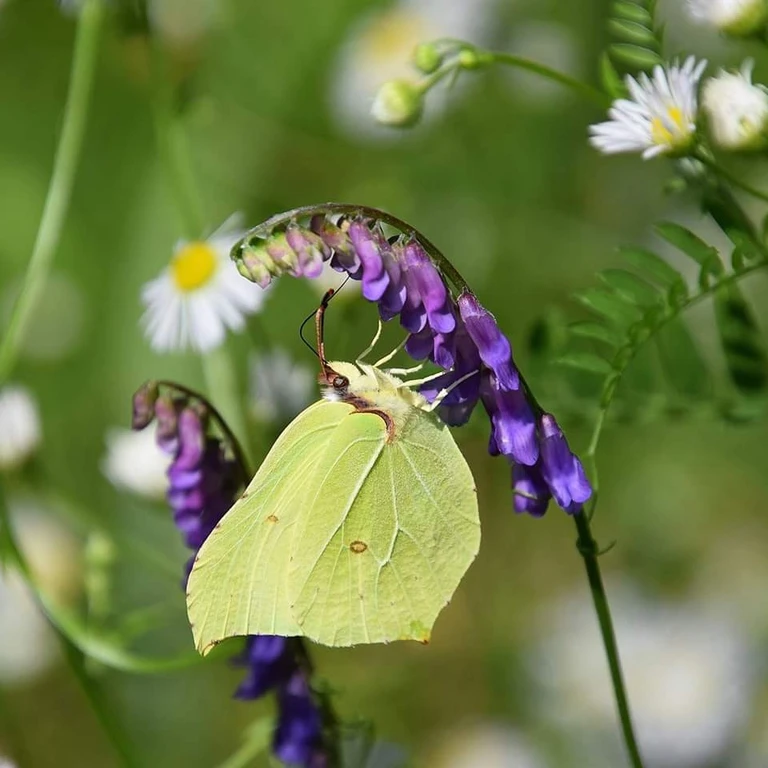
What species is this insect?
Gonepteryx rhamni
